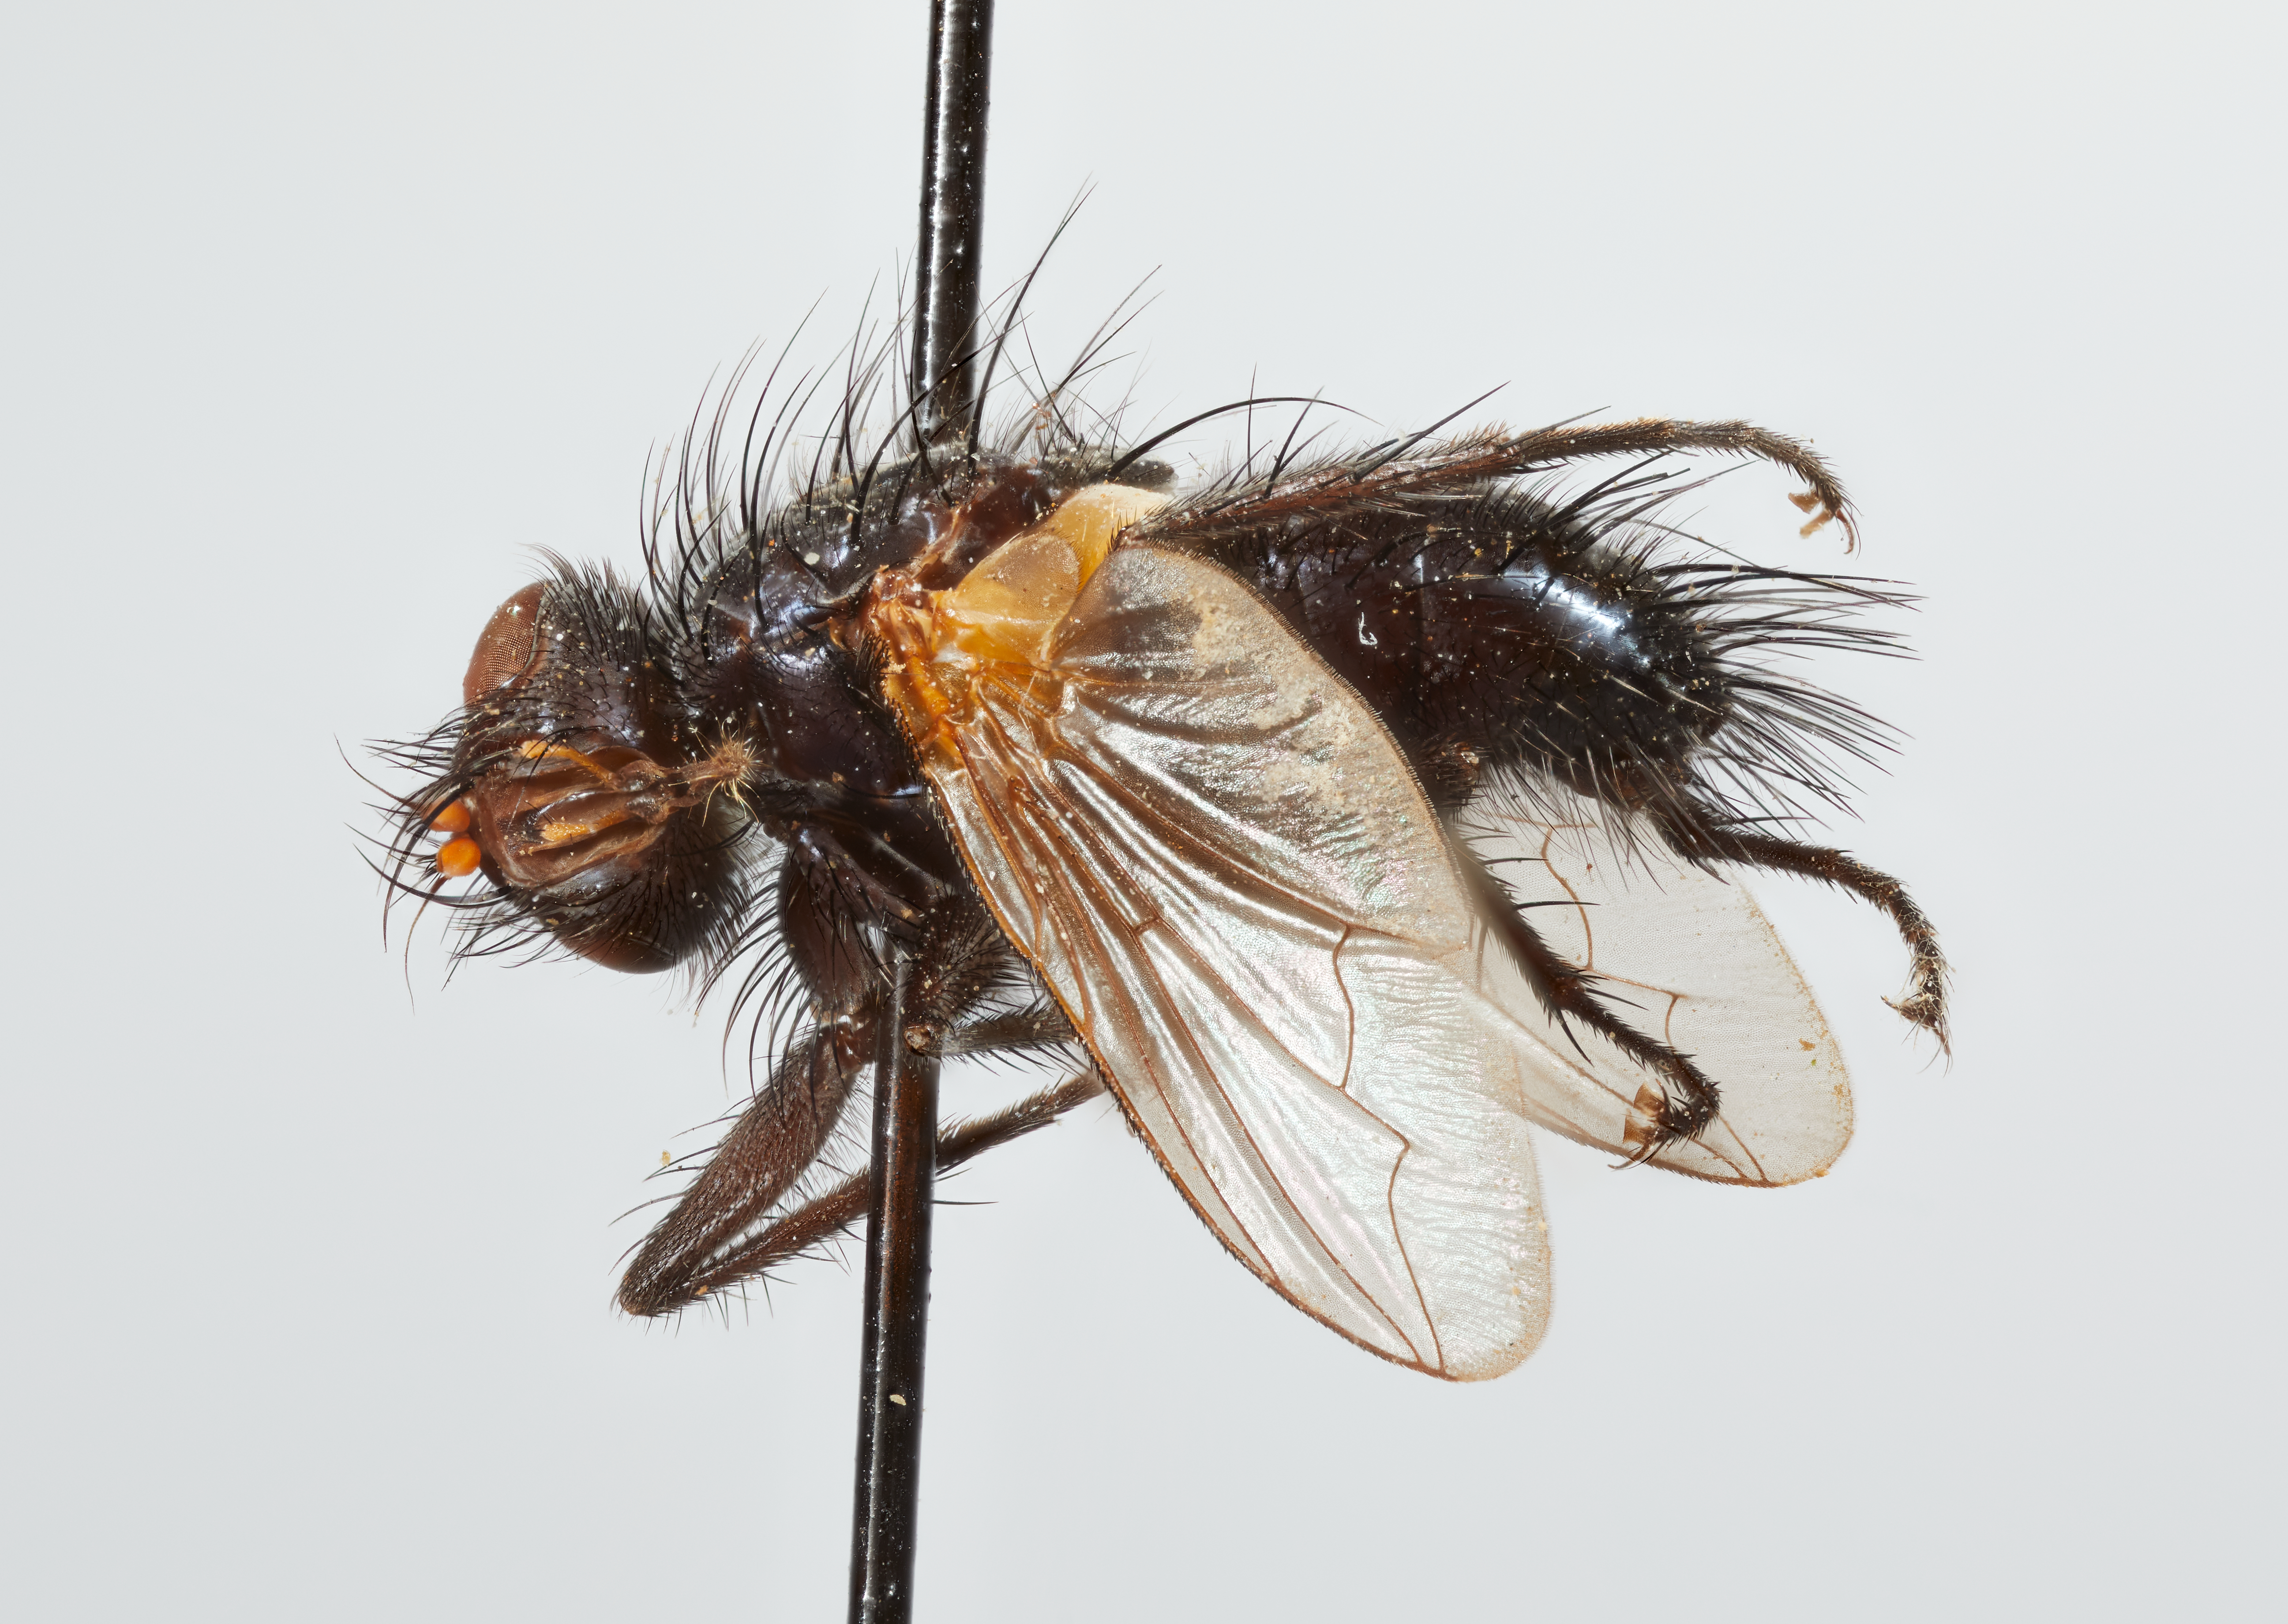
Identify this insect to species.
Chiloclista bicolor
